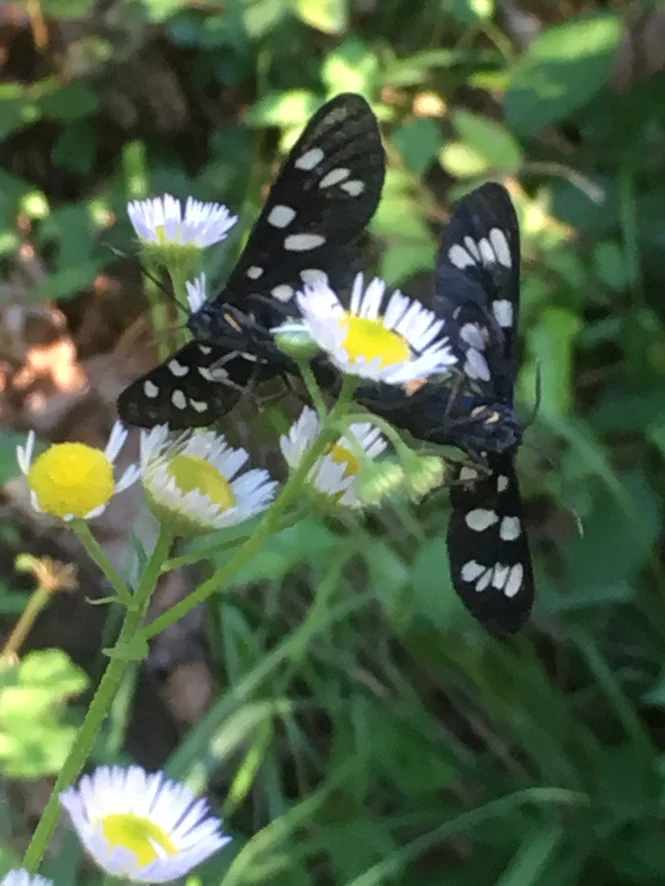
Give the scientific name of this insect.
Amata phegea
